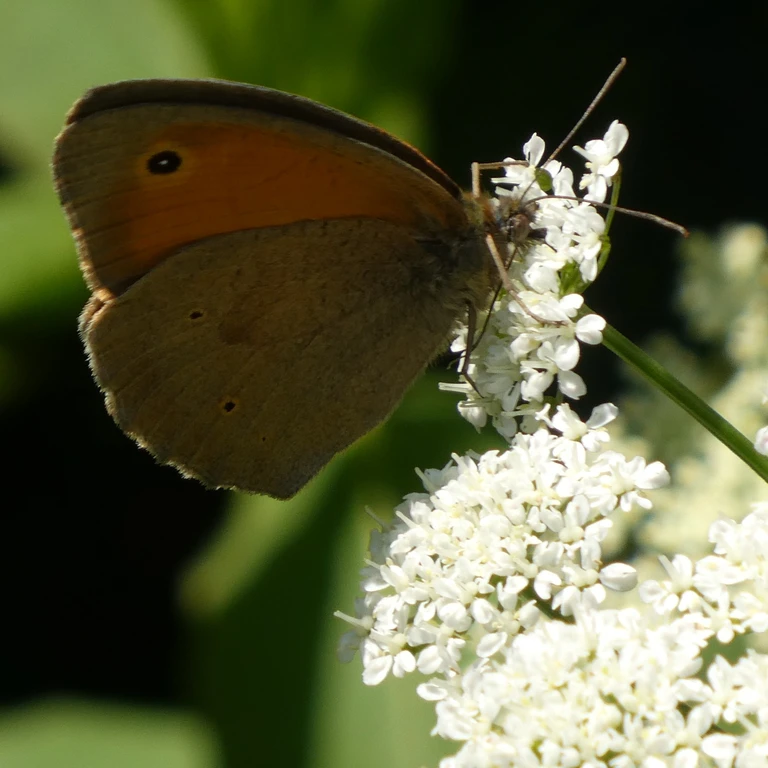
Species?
Maniola jurtina
